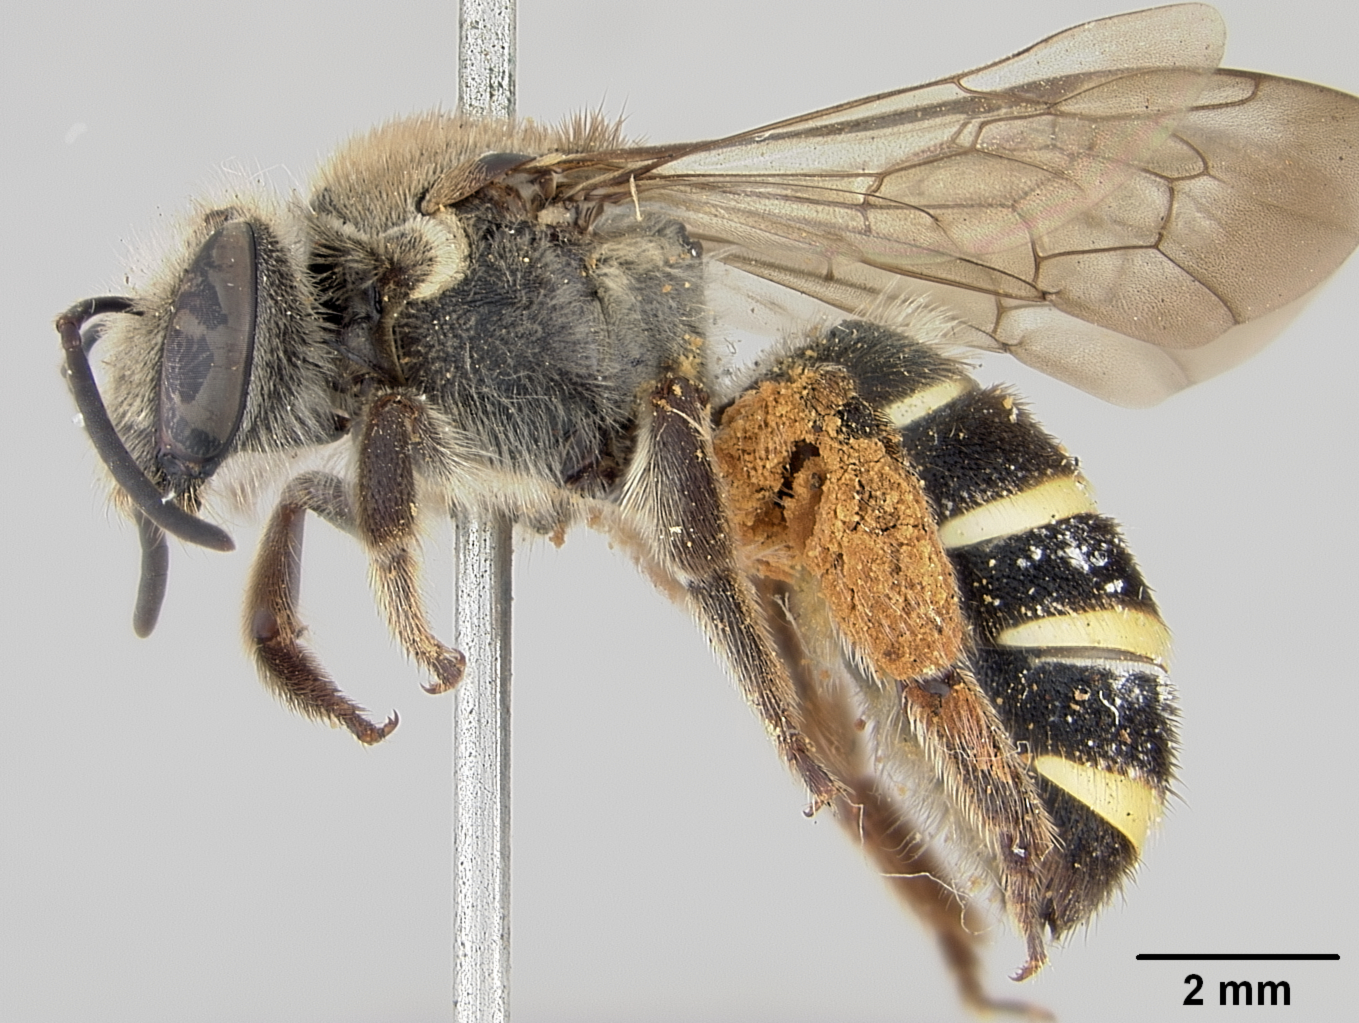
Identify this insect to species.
Nomia aurantifer
